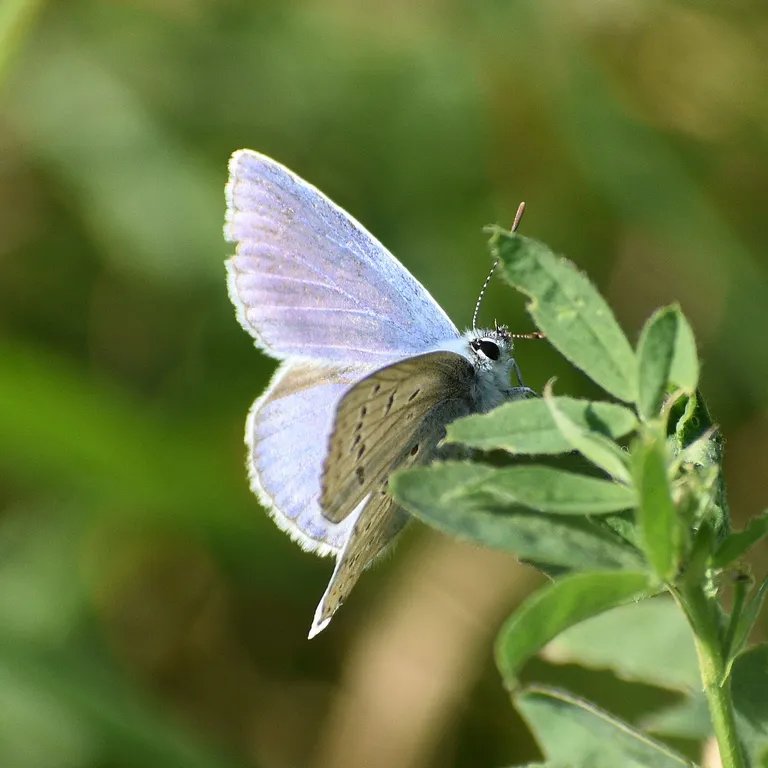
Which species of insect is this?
Polyommatus icarus
